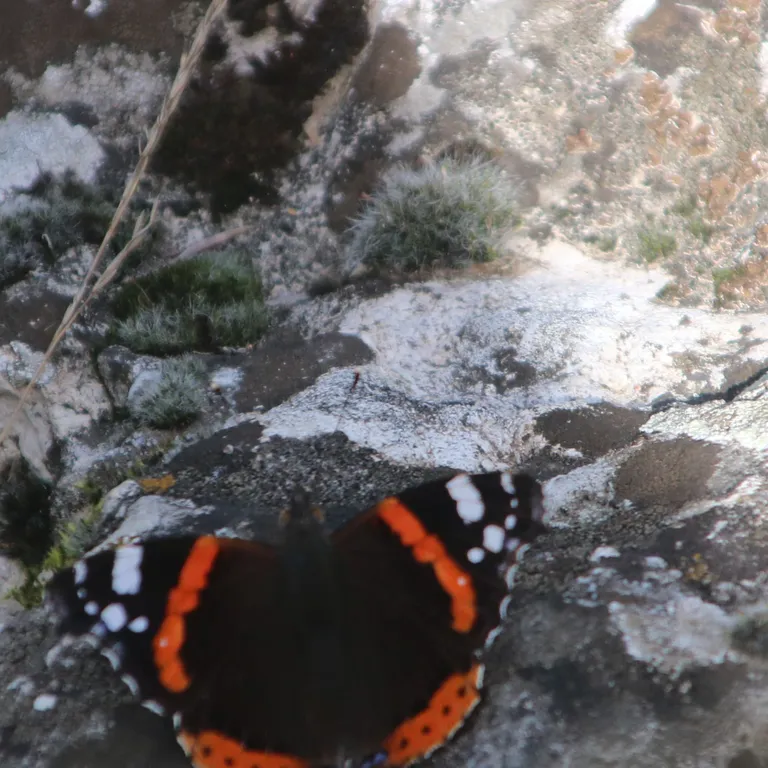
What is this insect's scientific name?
Vanessa atalanta
